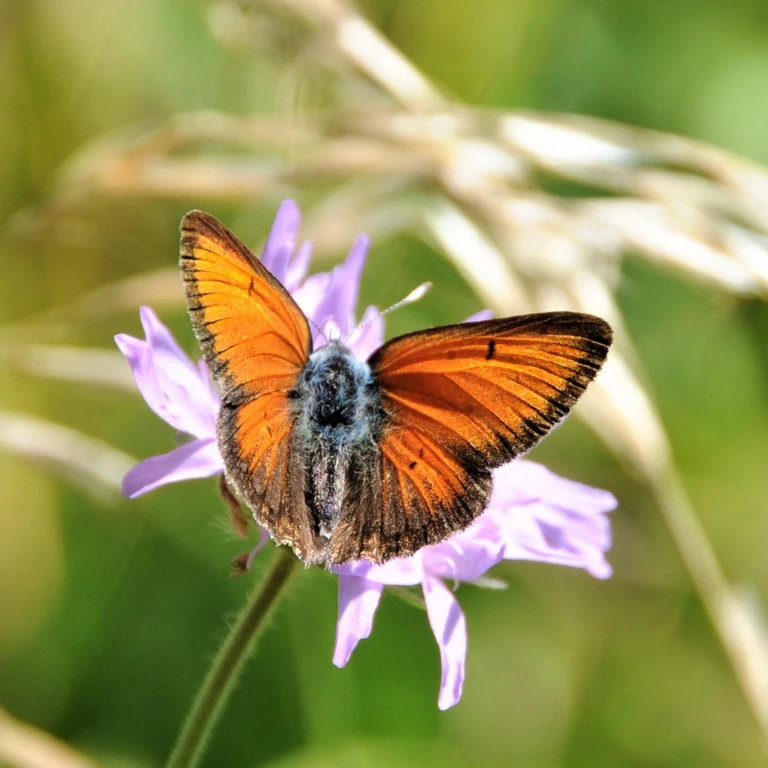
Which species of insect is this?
Lycaena hippothoe (also Palaeochrysophanus hippothoe)
